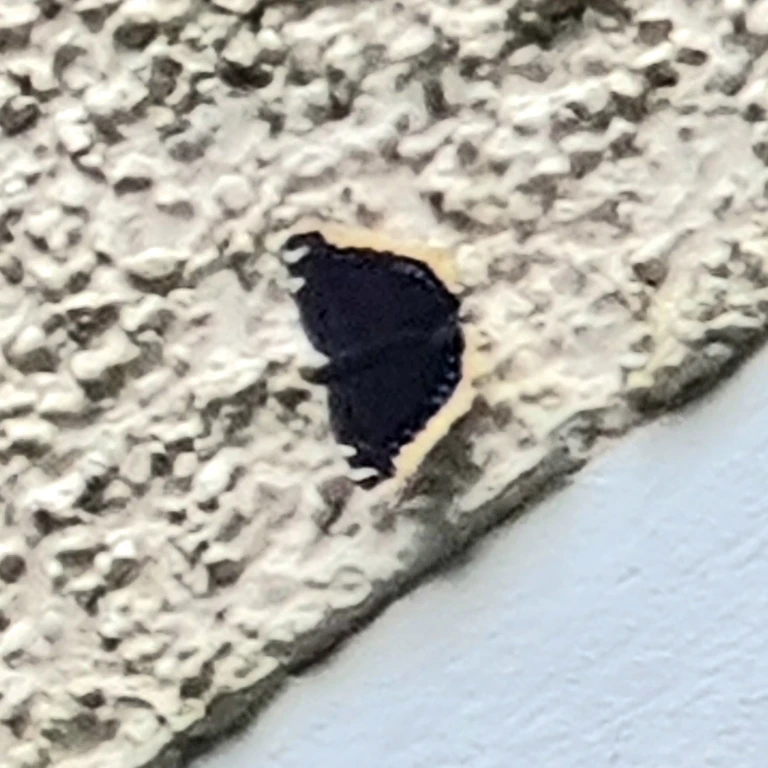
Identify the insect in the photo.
Nymphalis antiopa
